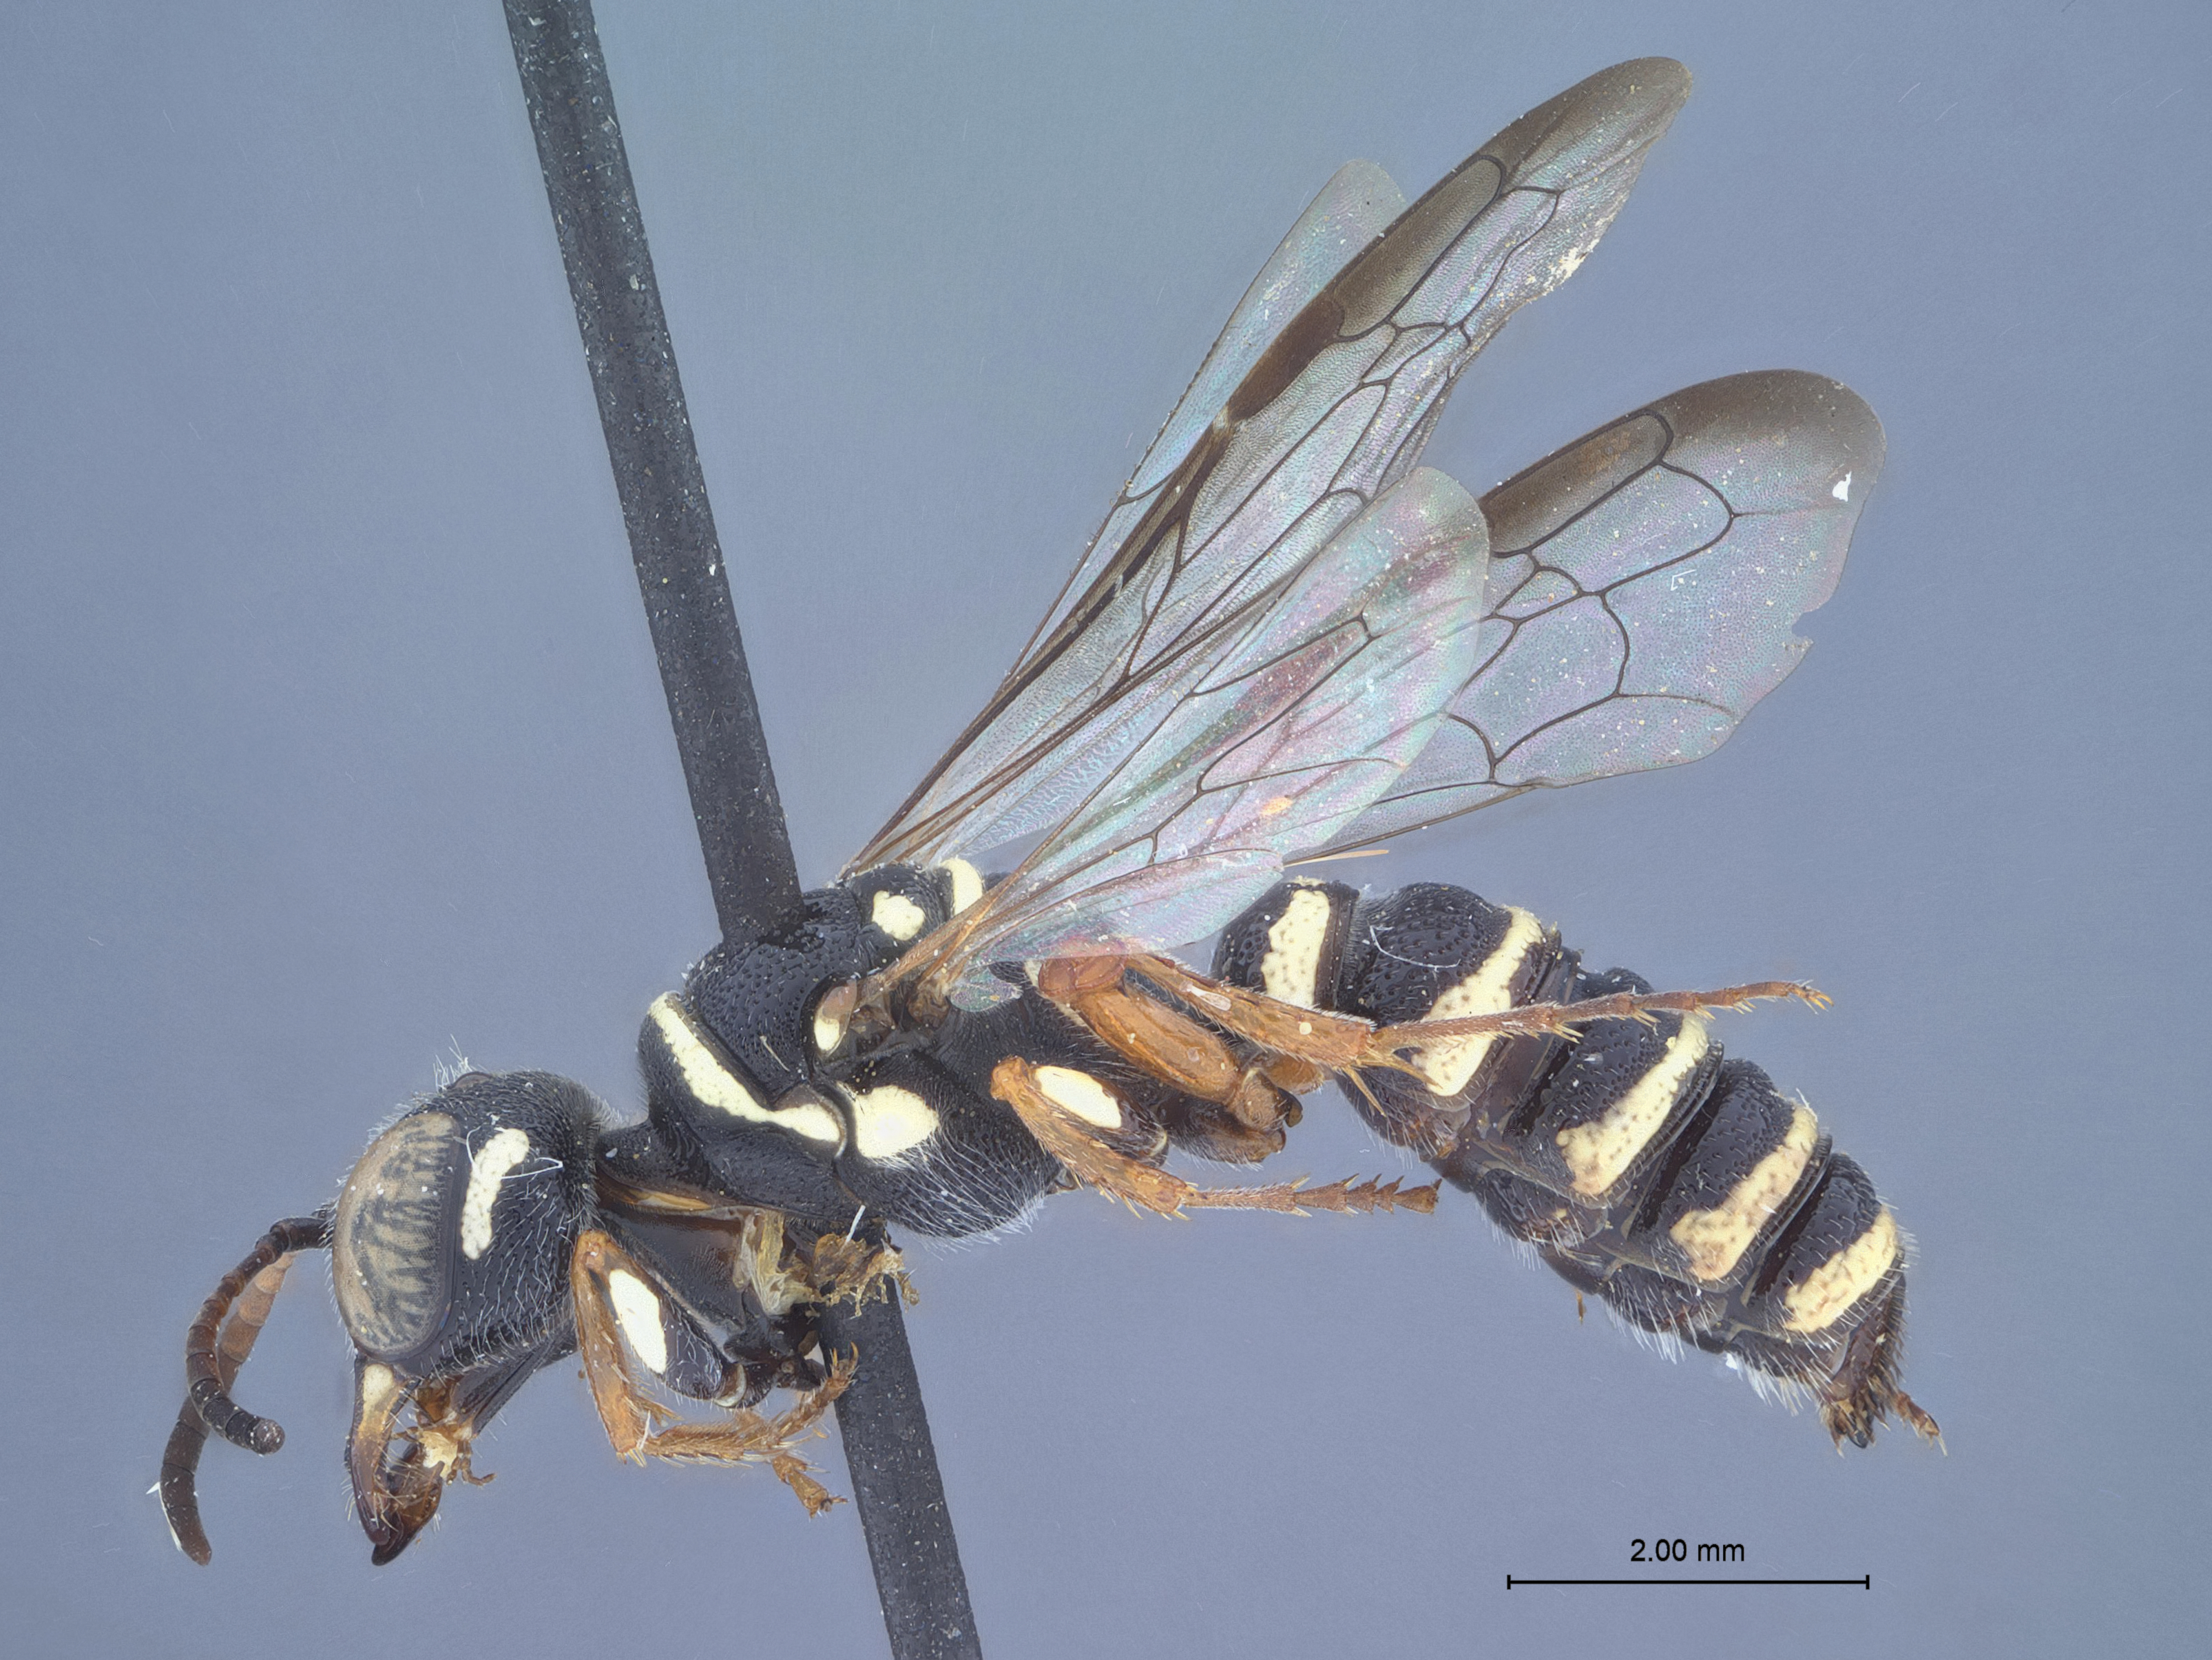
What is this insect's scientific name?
Eucerceris baccharidis
